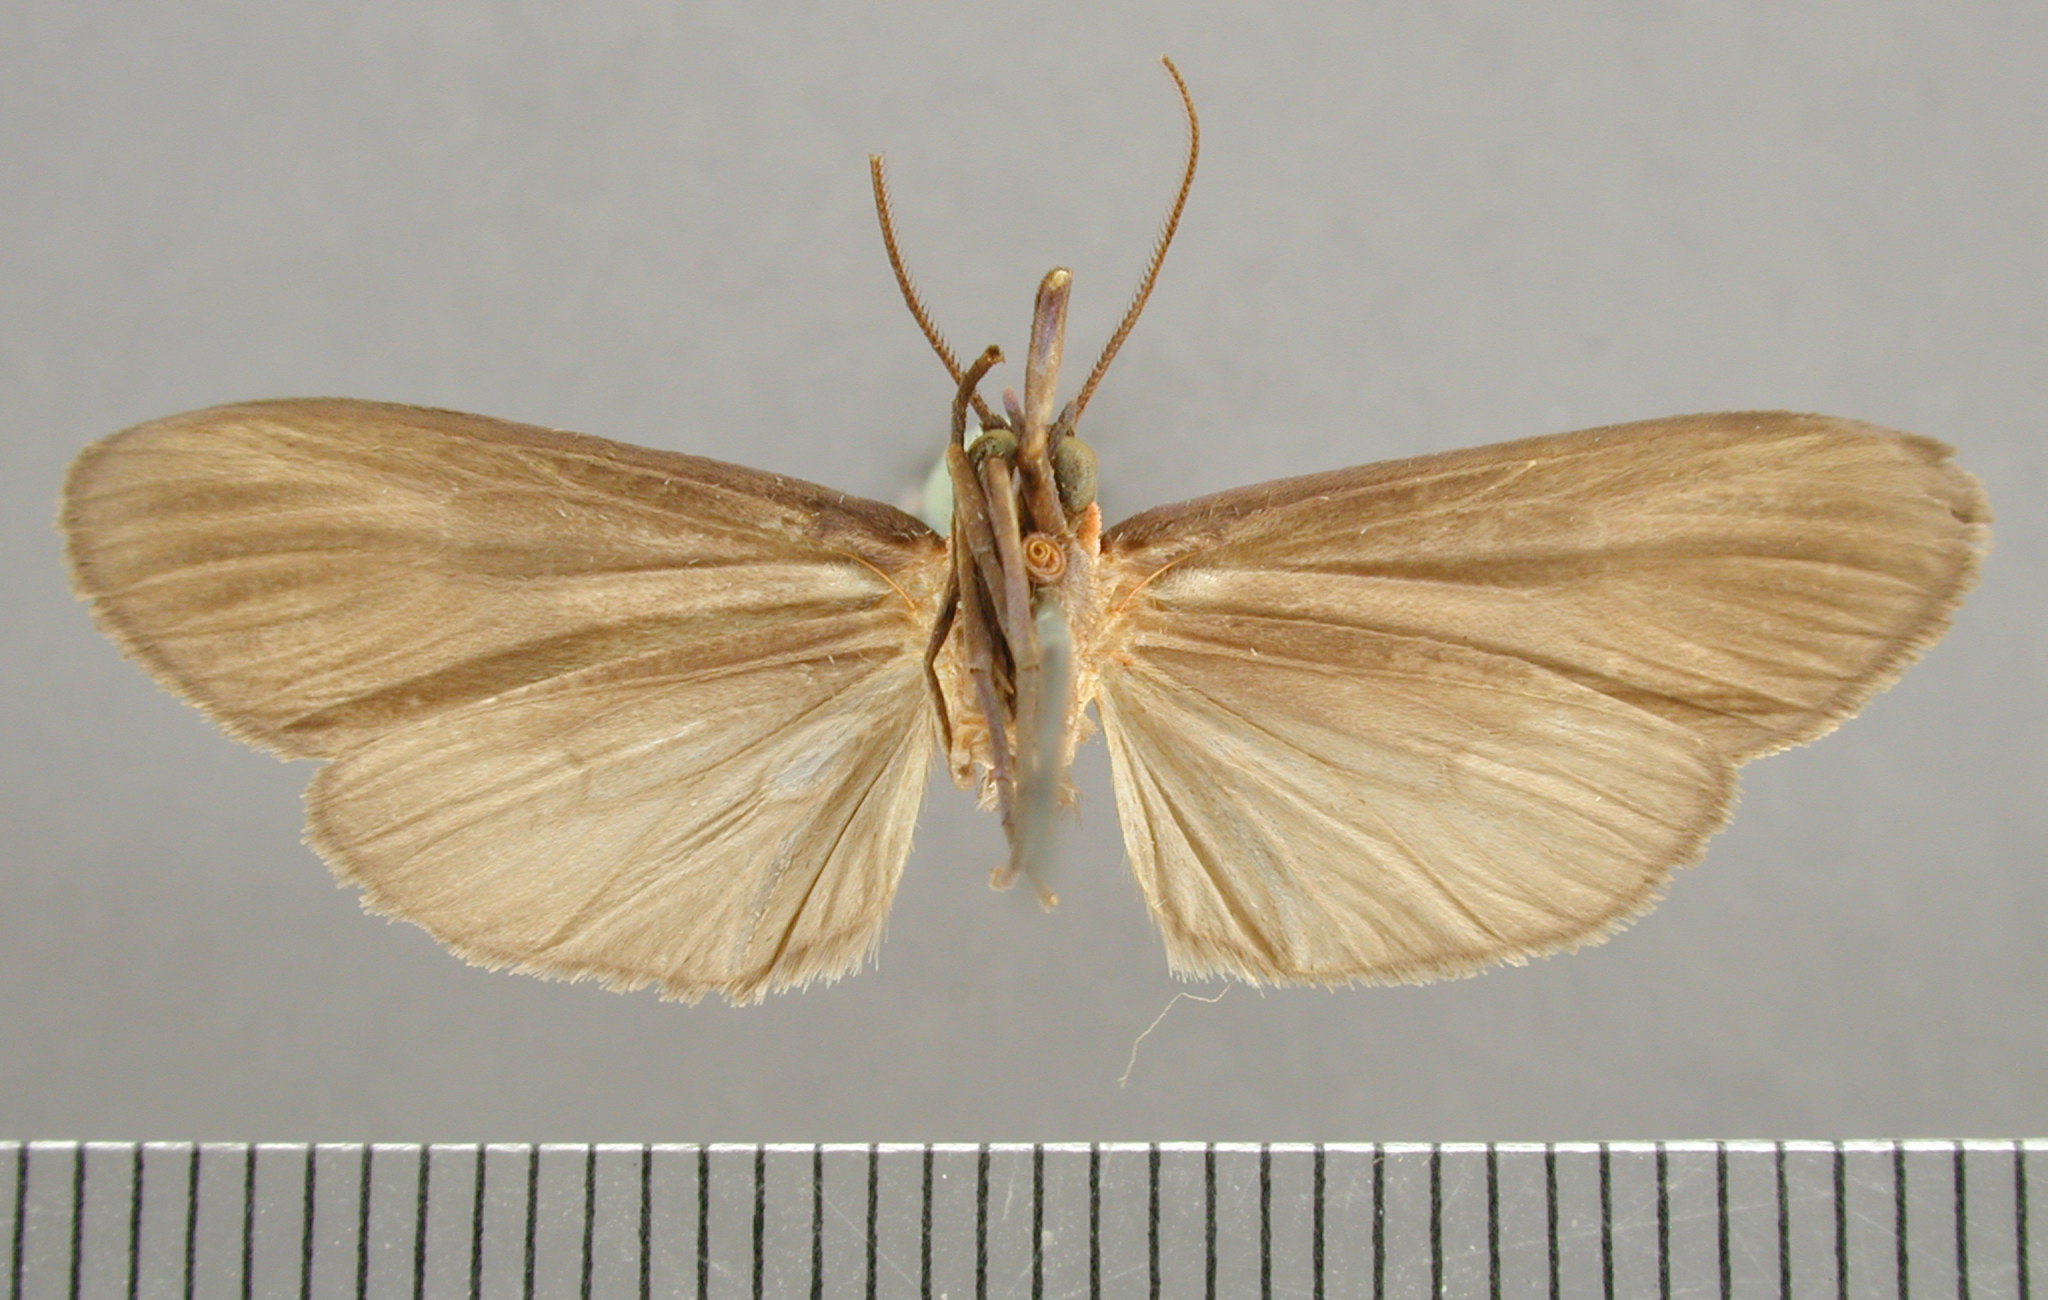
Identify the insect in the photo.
Balbura fasciata
